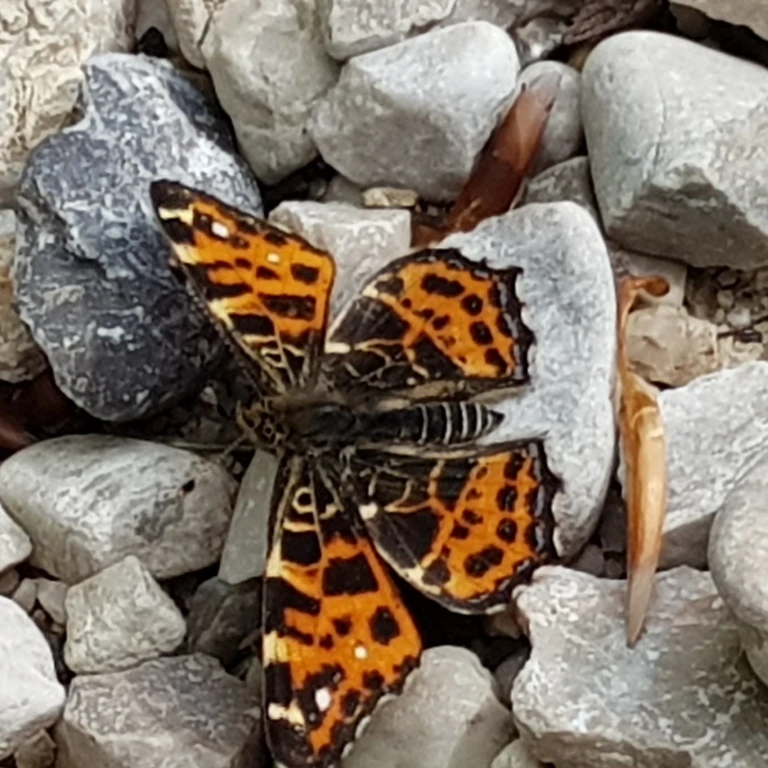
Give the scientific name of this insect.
Araschnia levana
